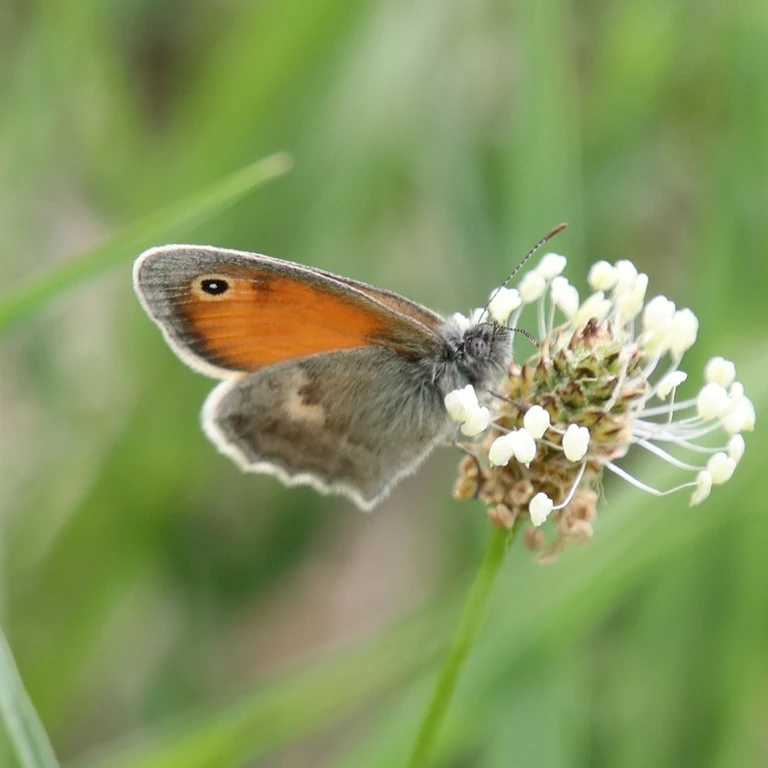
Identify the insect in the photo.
Coenonympha pamphilus
